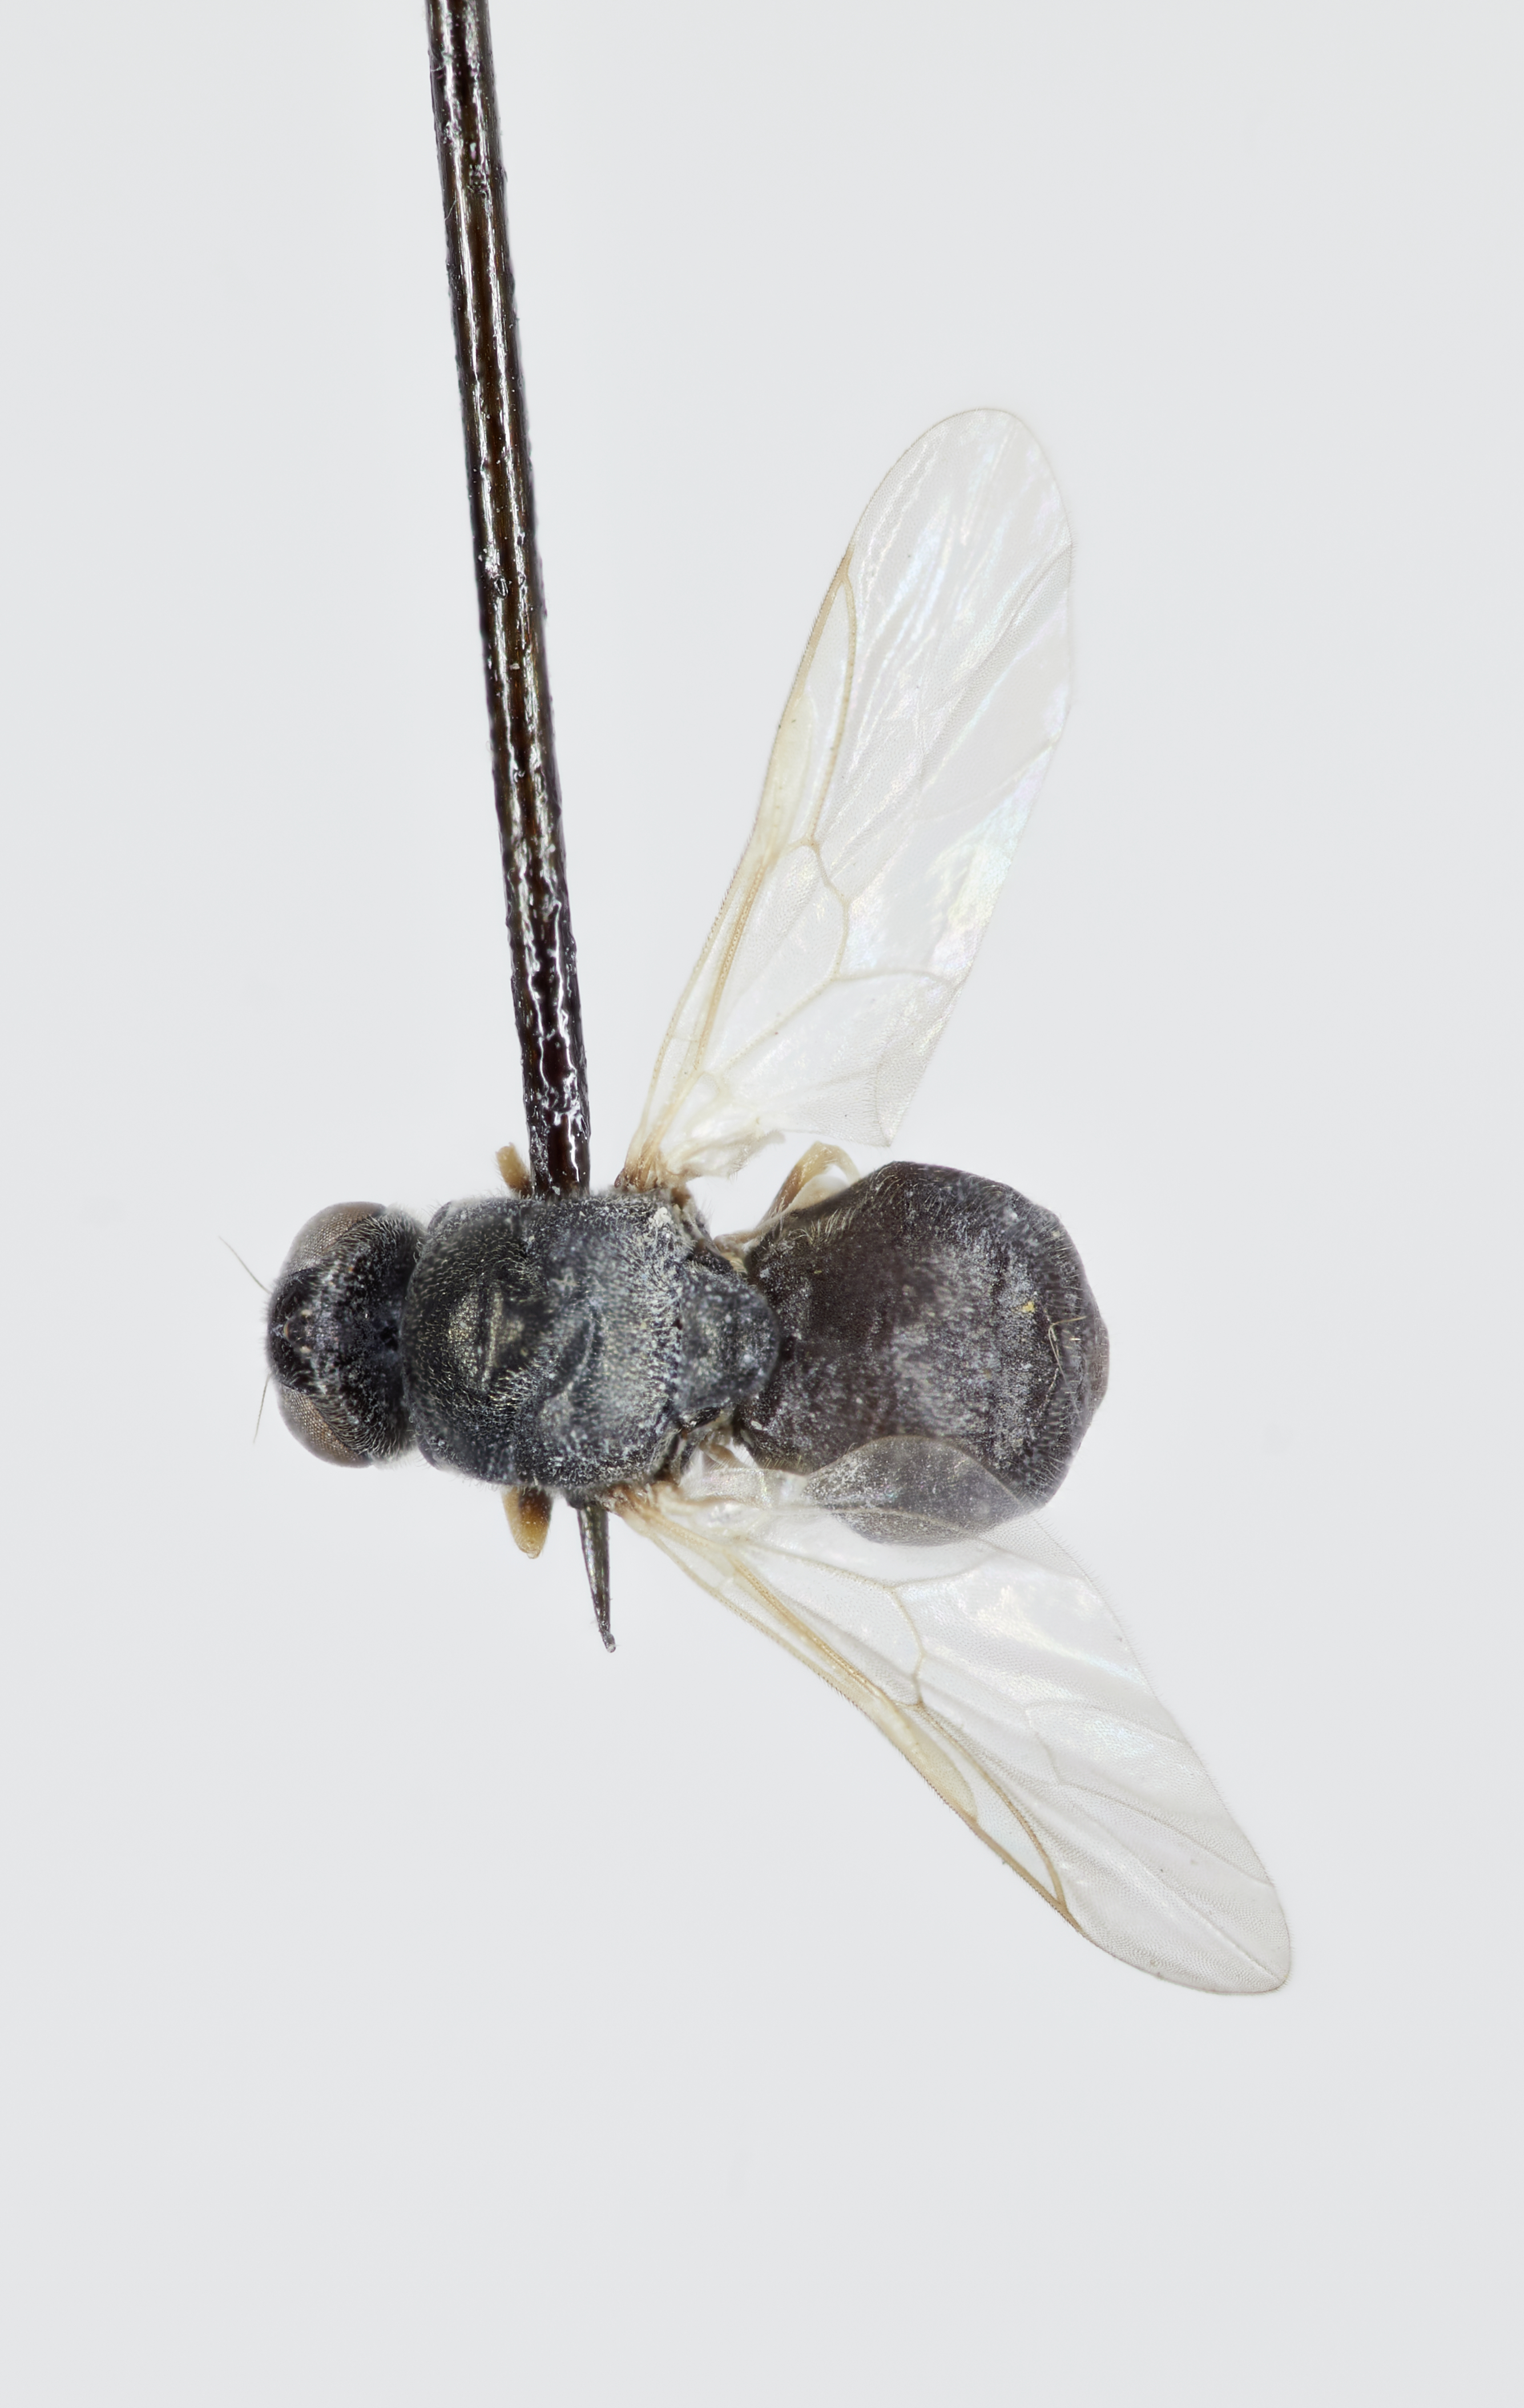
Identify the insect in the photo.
Zabrachia mexicana
